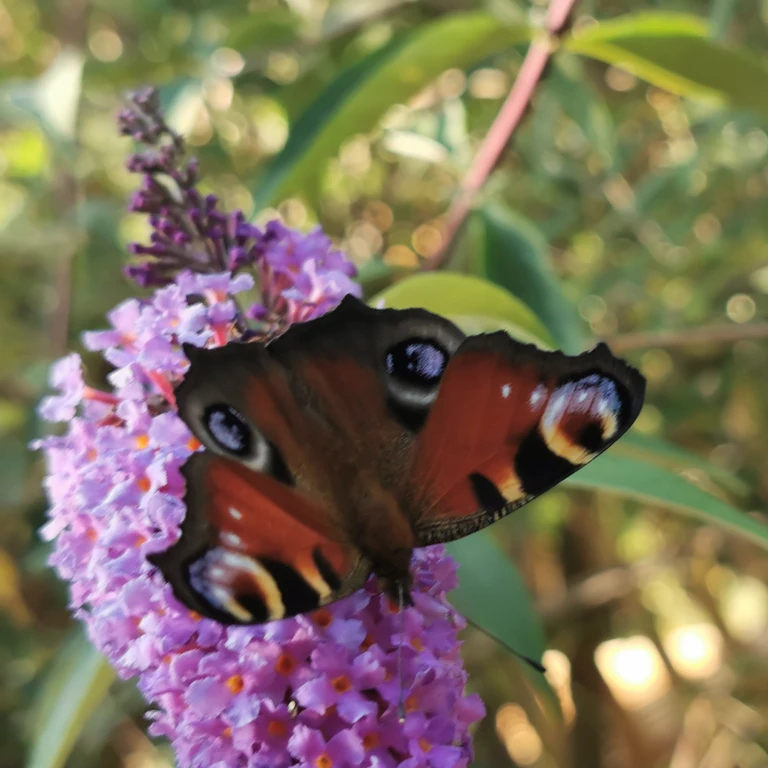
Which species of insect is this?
Aglais io
